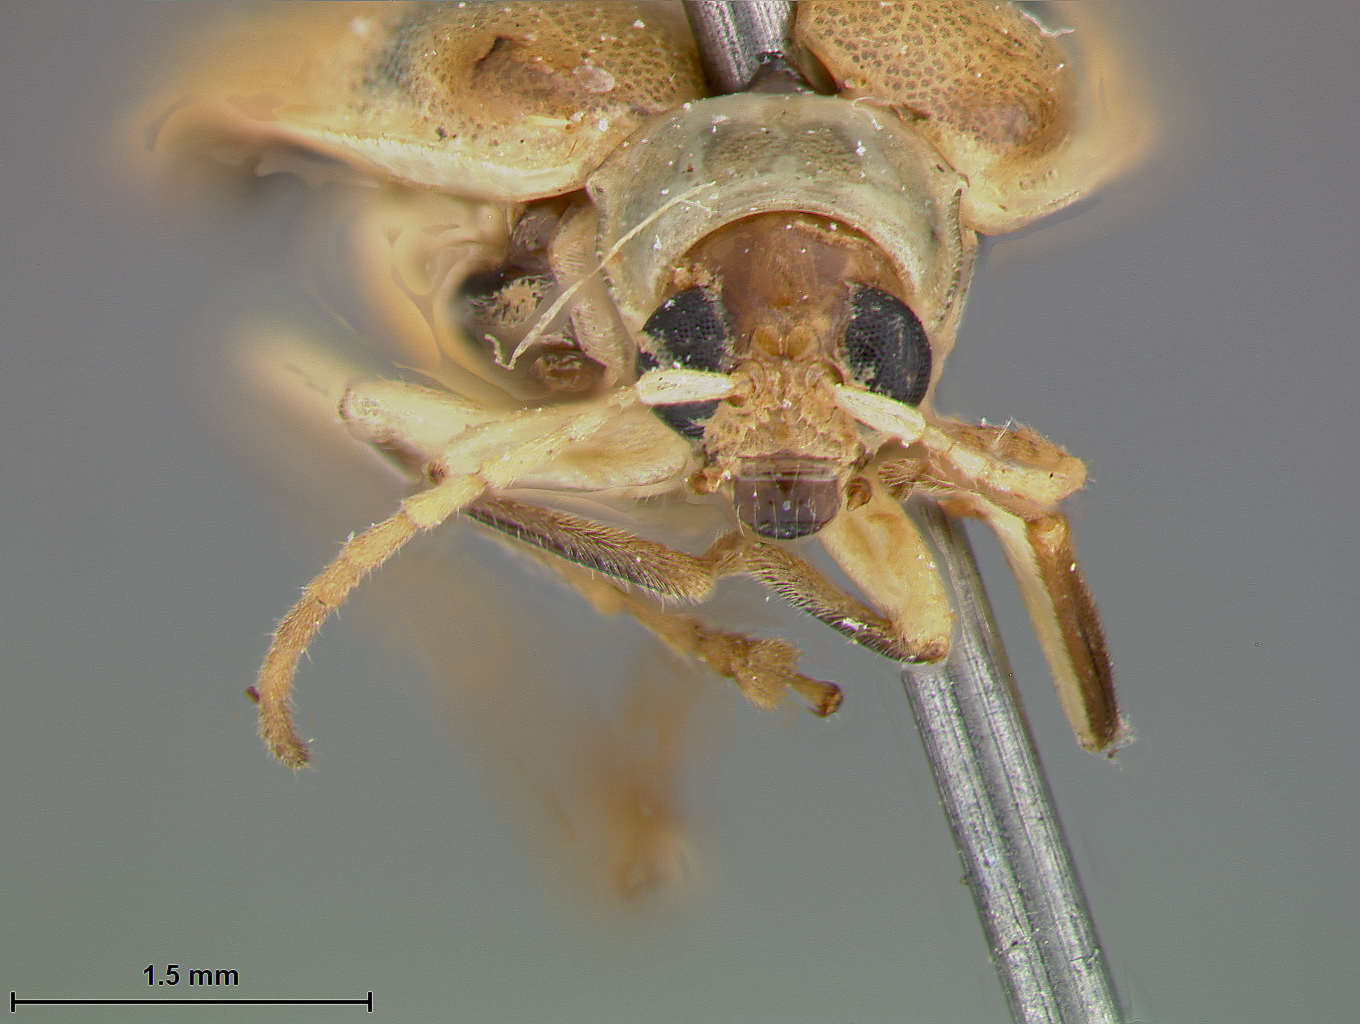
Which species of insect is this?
Diabrotica luciana
